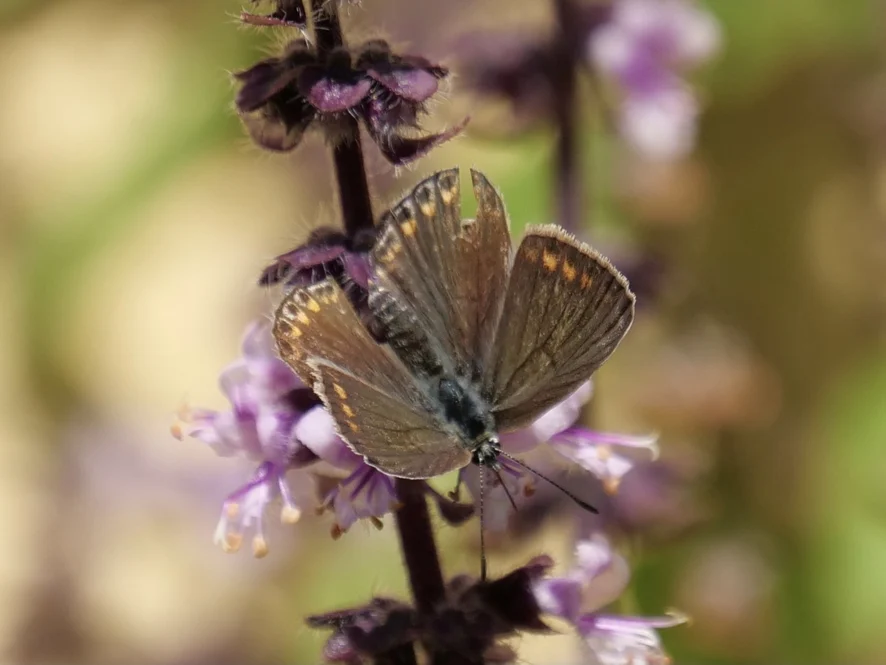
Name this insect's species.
Polyommatus icarus
